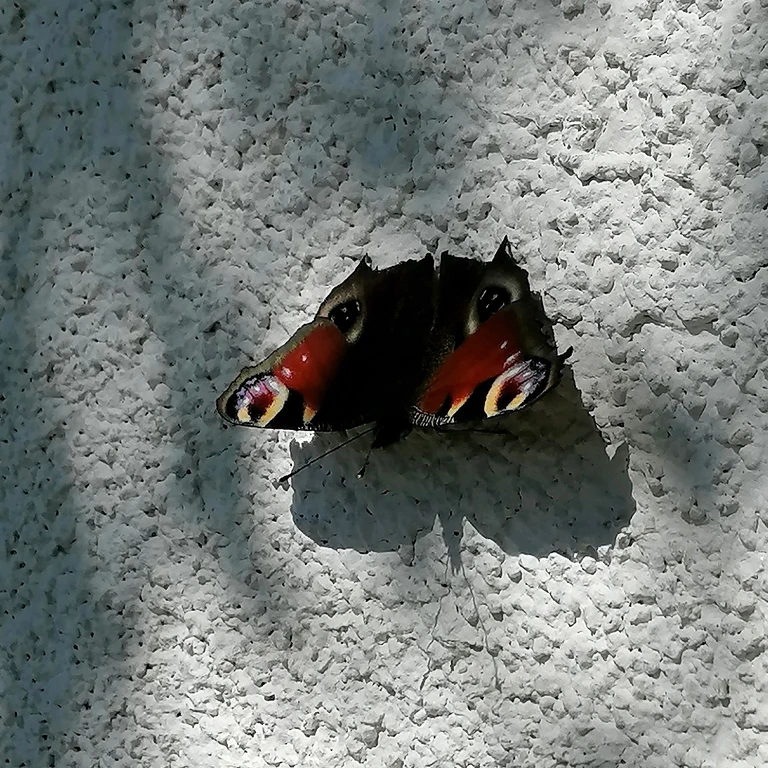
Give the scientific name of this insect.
Aglais io
